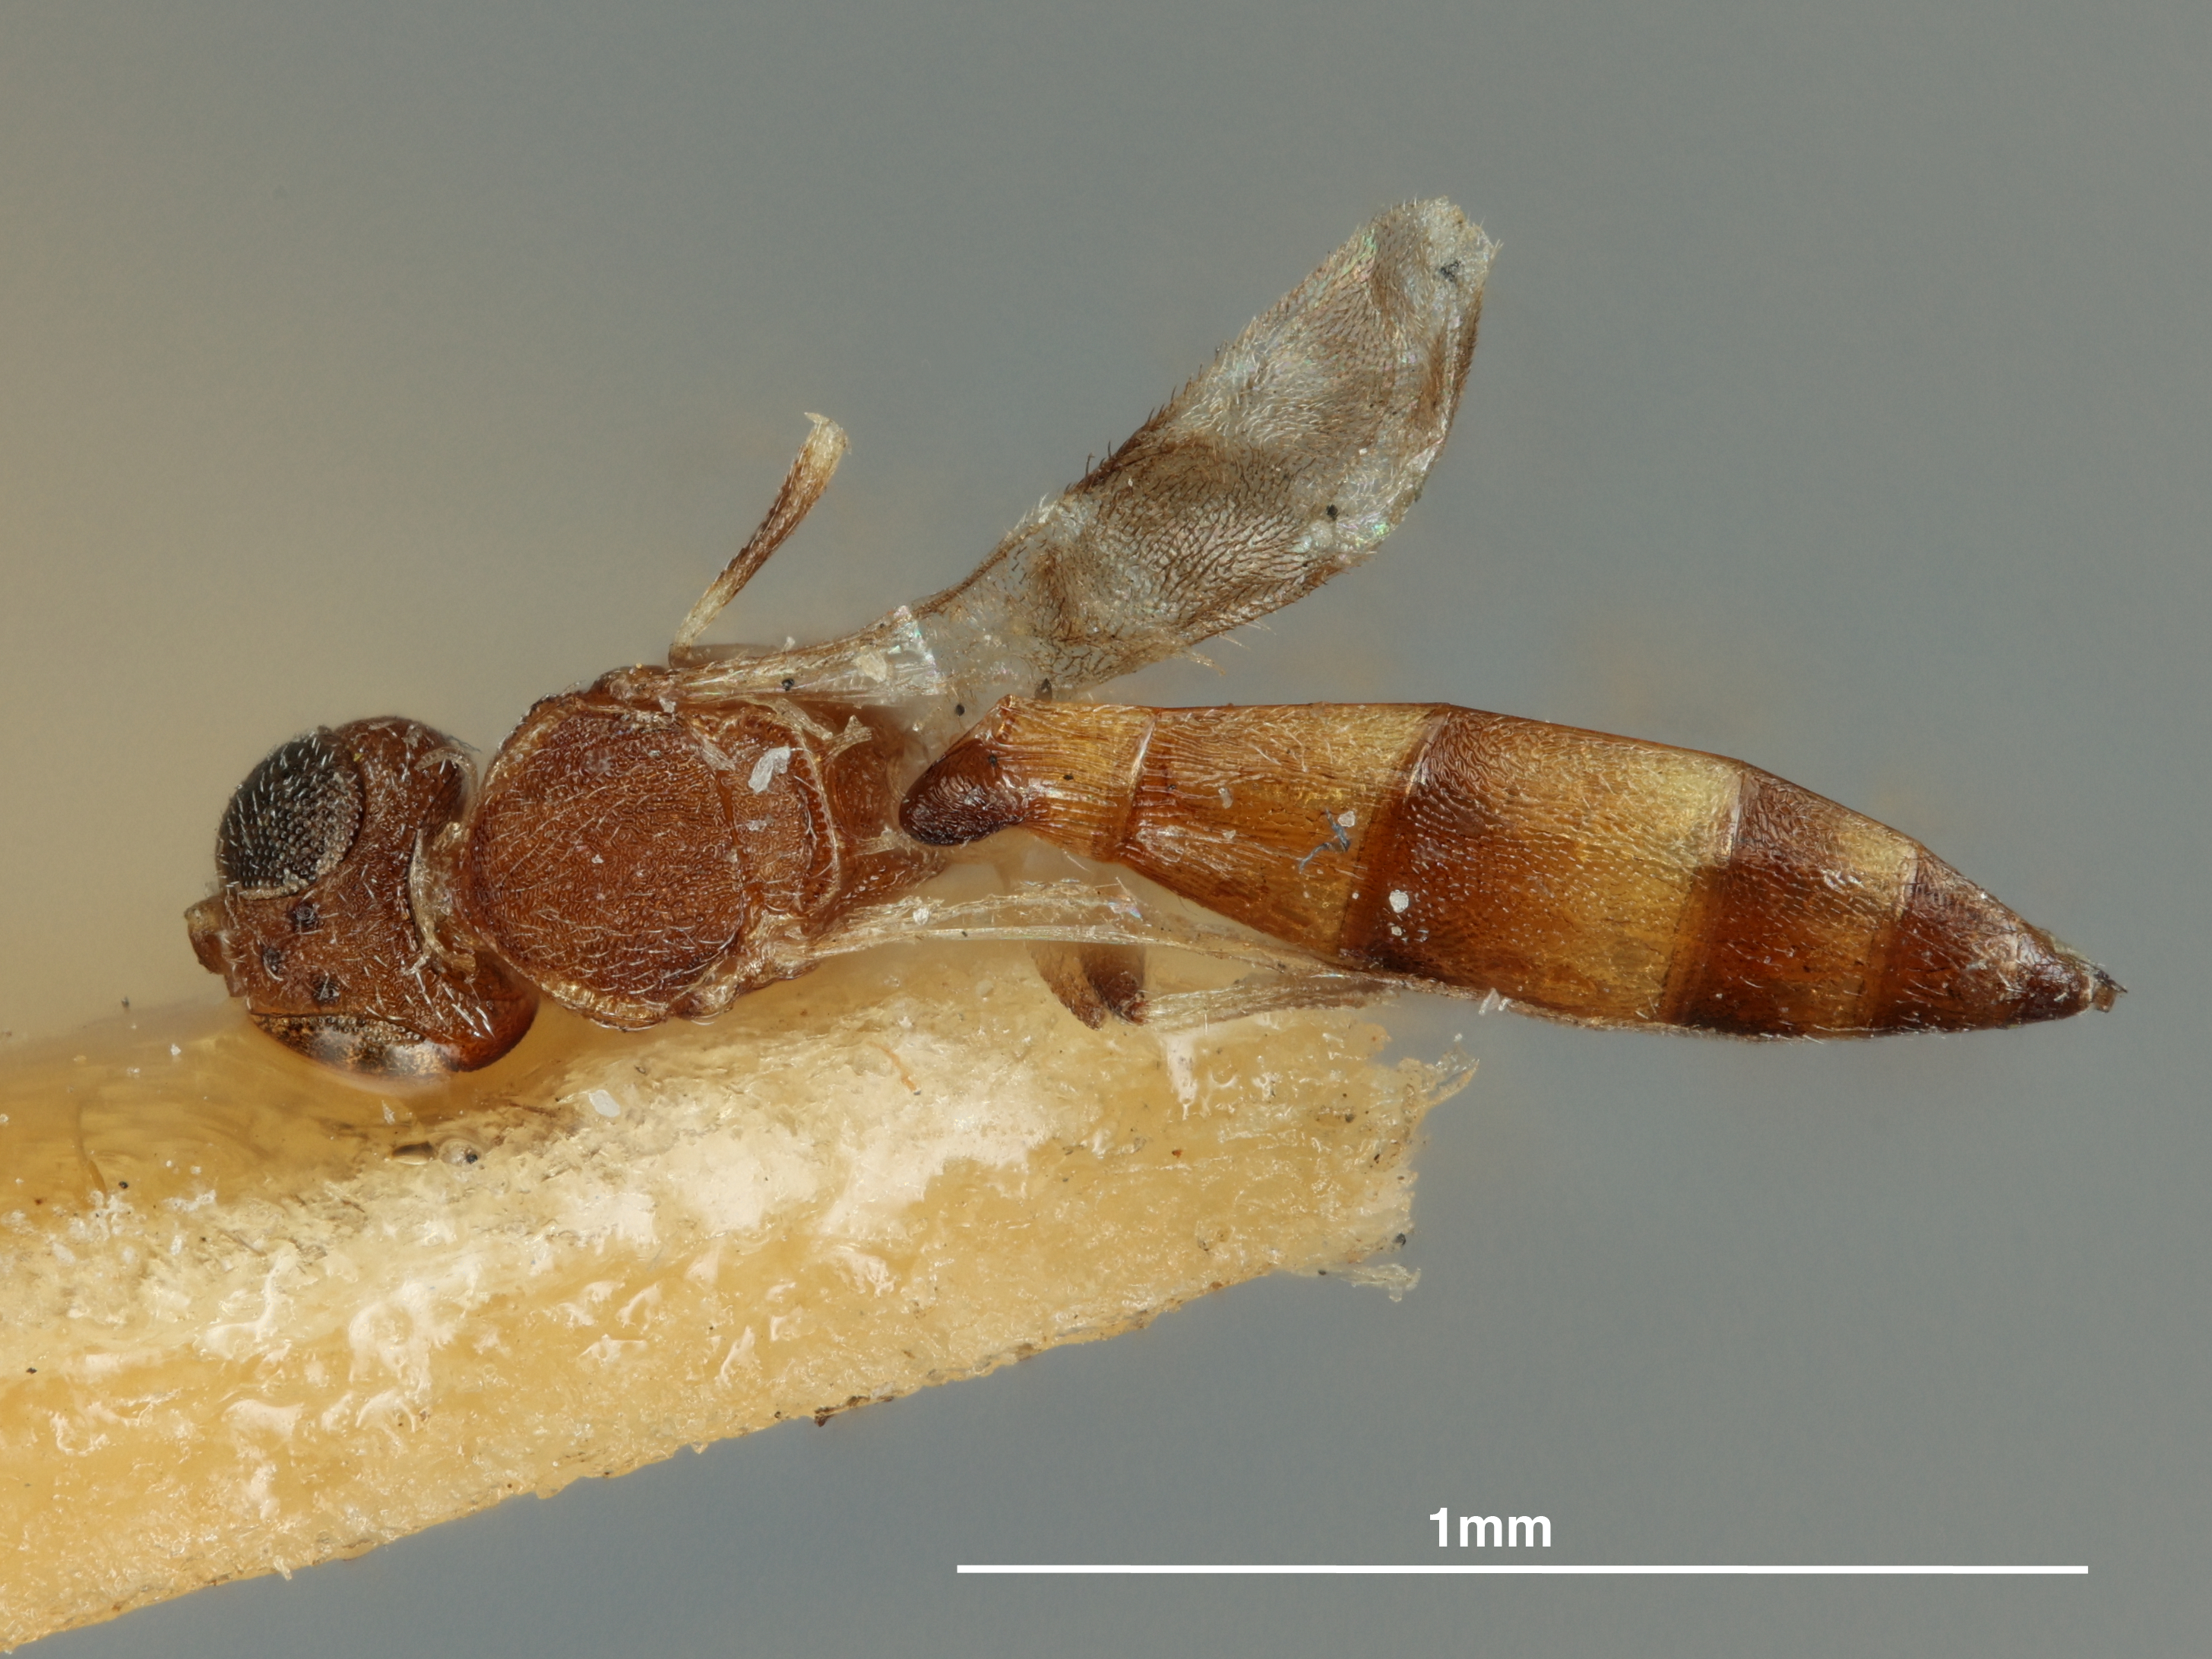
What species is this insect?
Baeoneura cinctiventris
